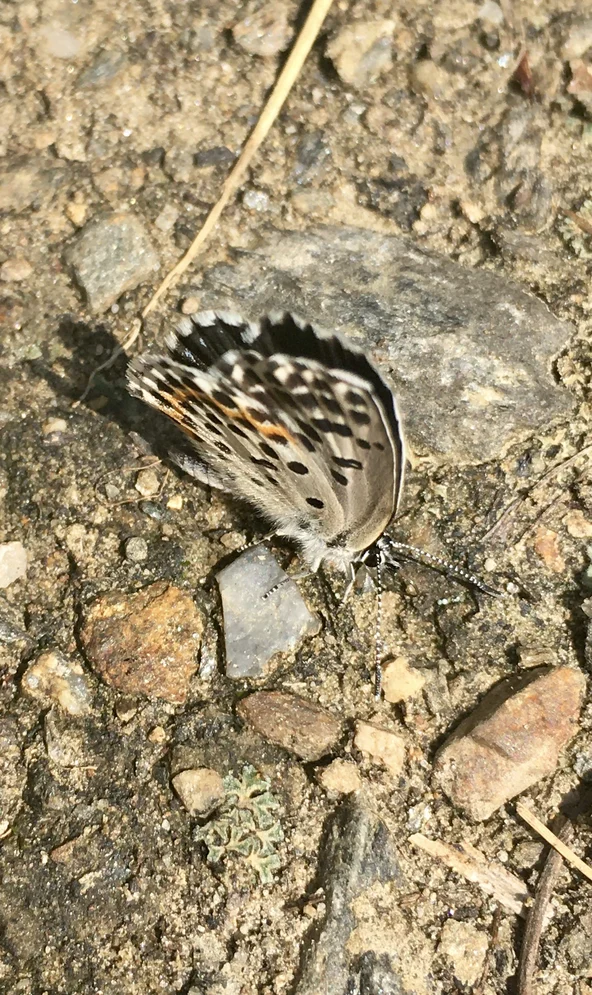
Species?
Scolitantides orion
